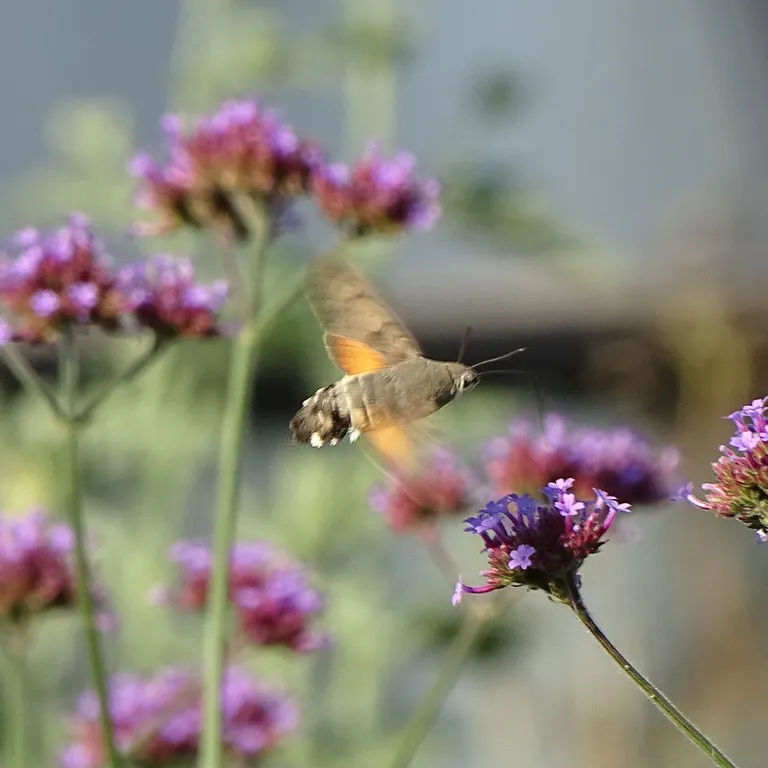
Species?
Macroglossum stellatarum
